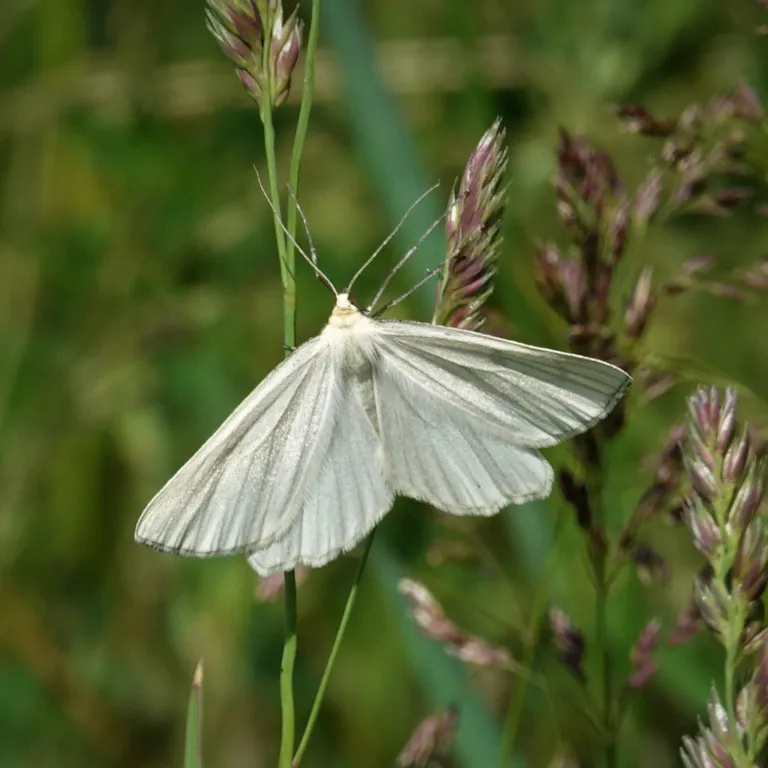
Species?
Siona lineata
